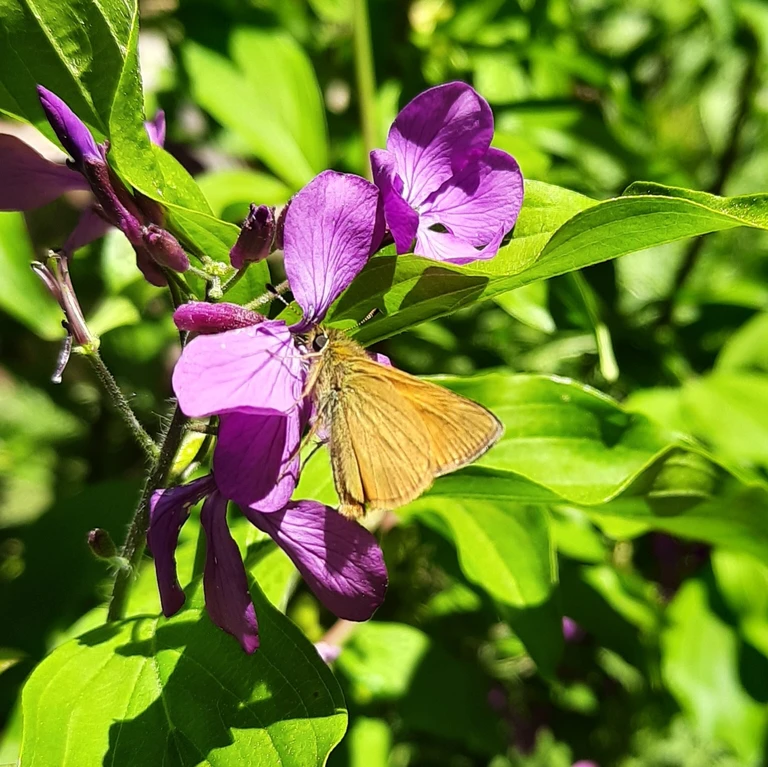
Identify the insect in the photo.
Ochlodes sylvanus (also Ochlodes venata)
